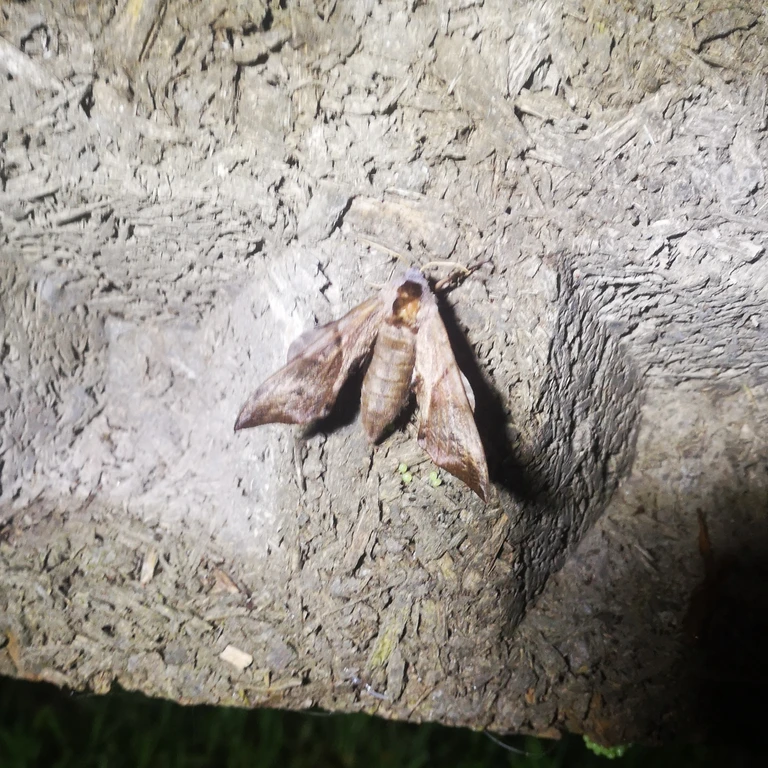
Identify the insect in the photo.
Smerinthus ocellata
